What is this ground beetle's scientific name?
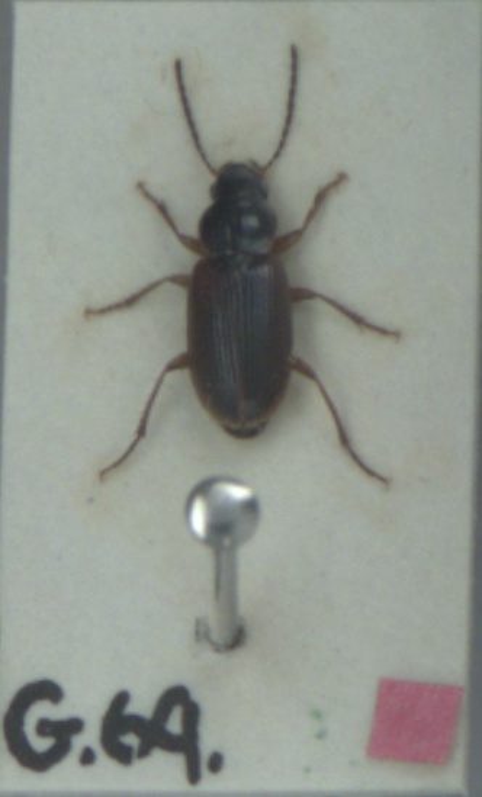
Stenolophus mixtus
